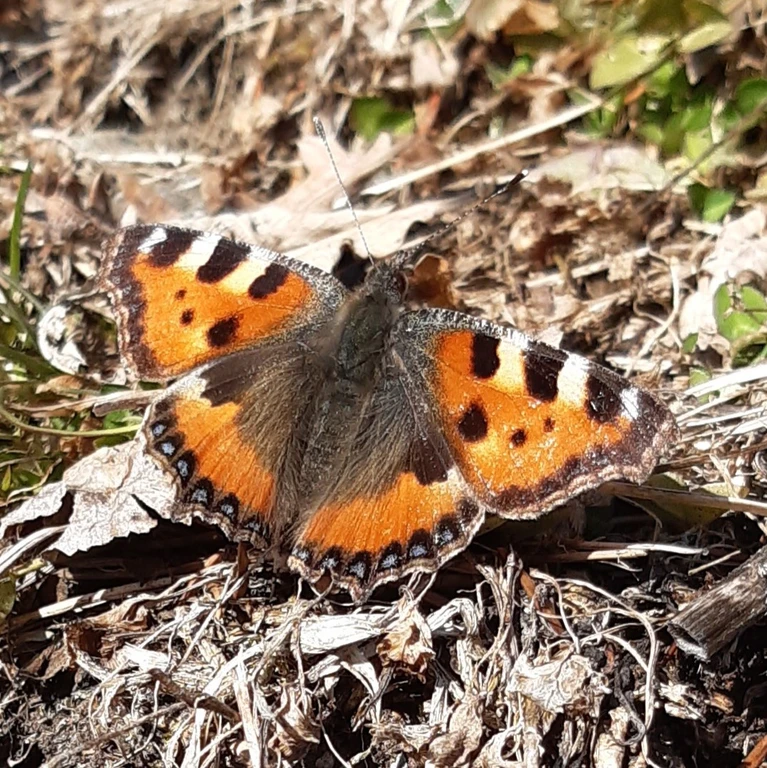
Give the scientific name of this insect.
Aglais urticae
